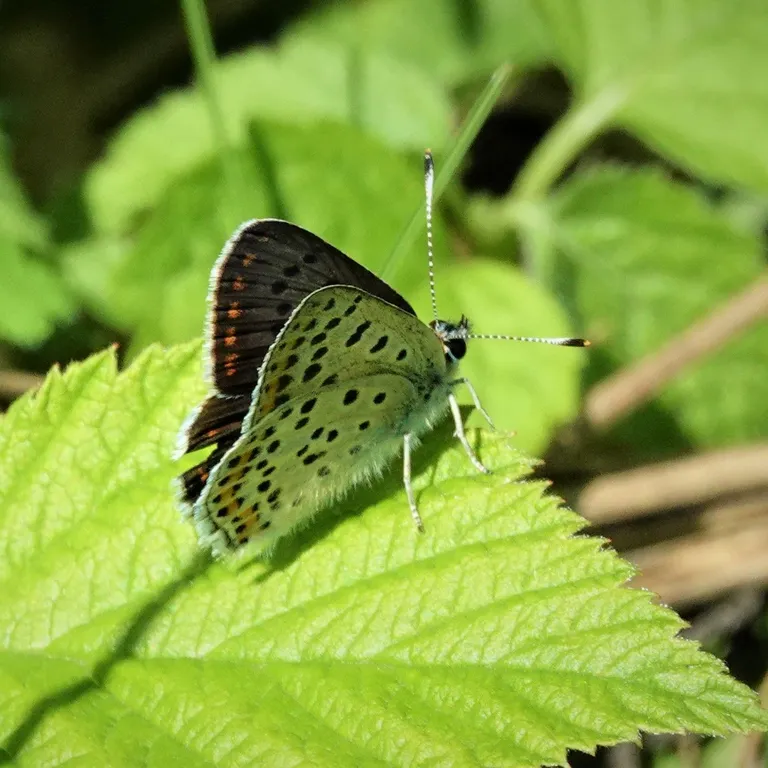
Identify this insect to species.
Lycaena tityrus (also Loweia tityrus)
